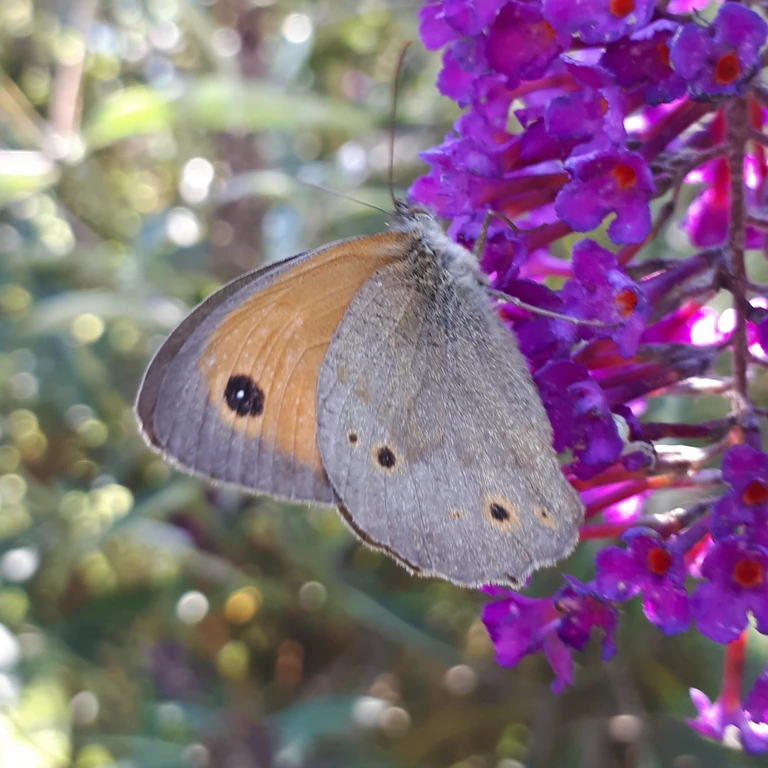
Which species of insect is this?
Maniola jurtina
